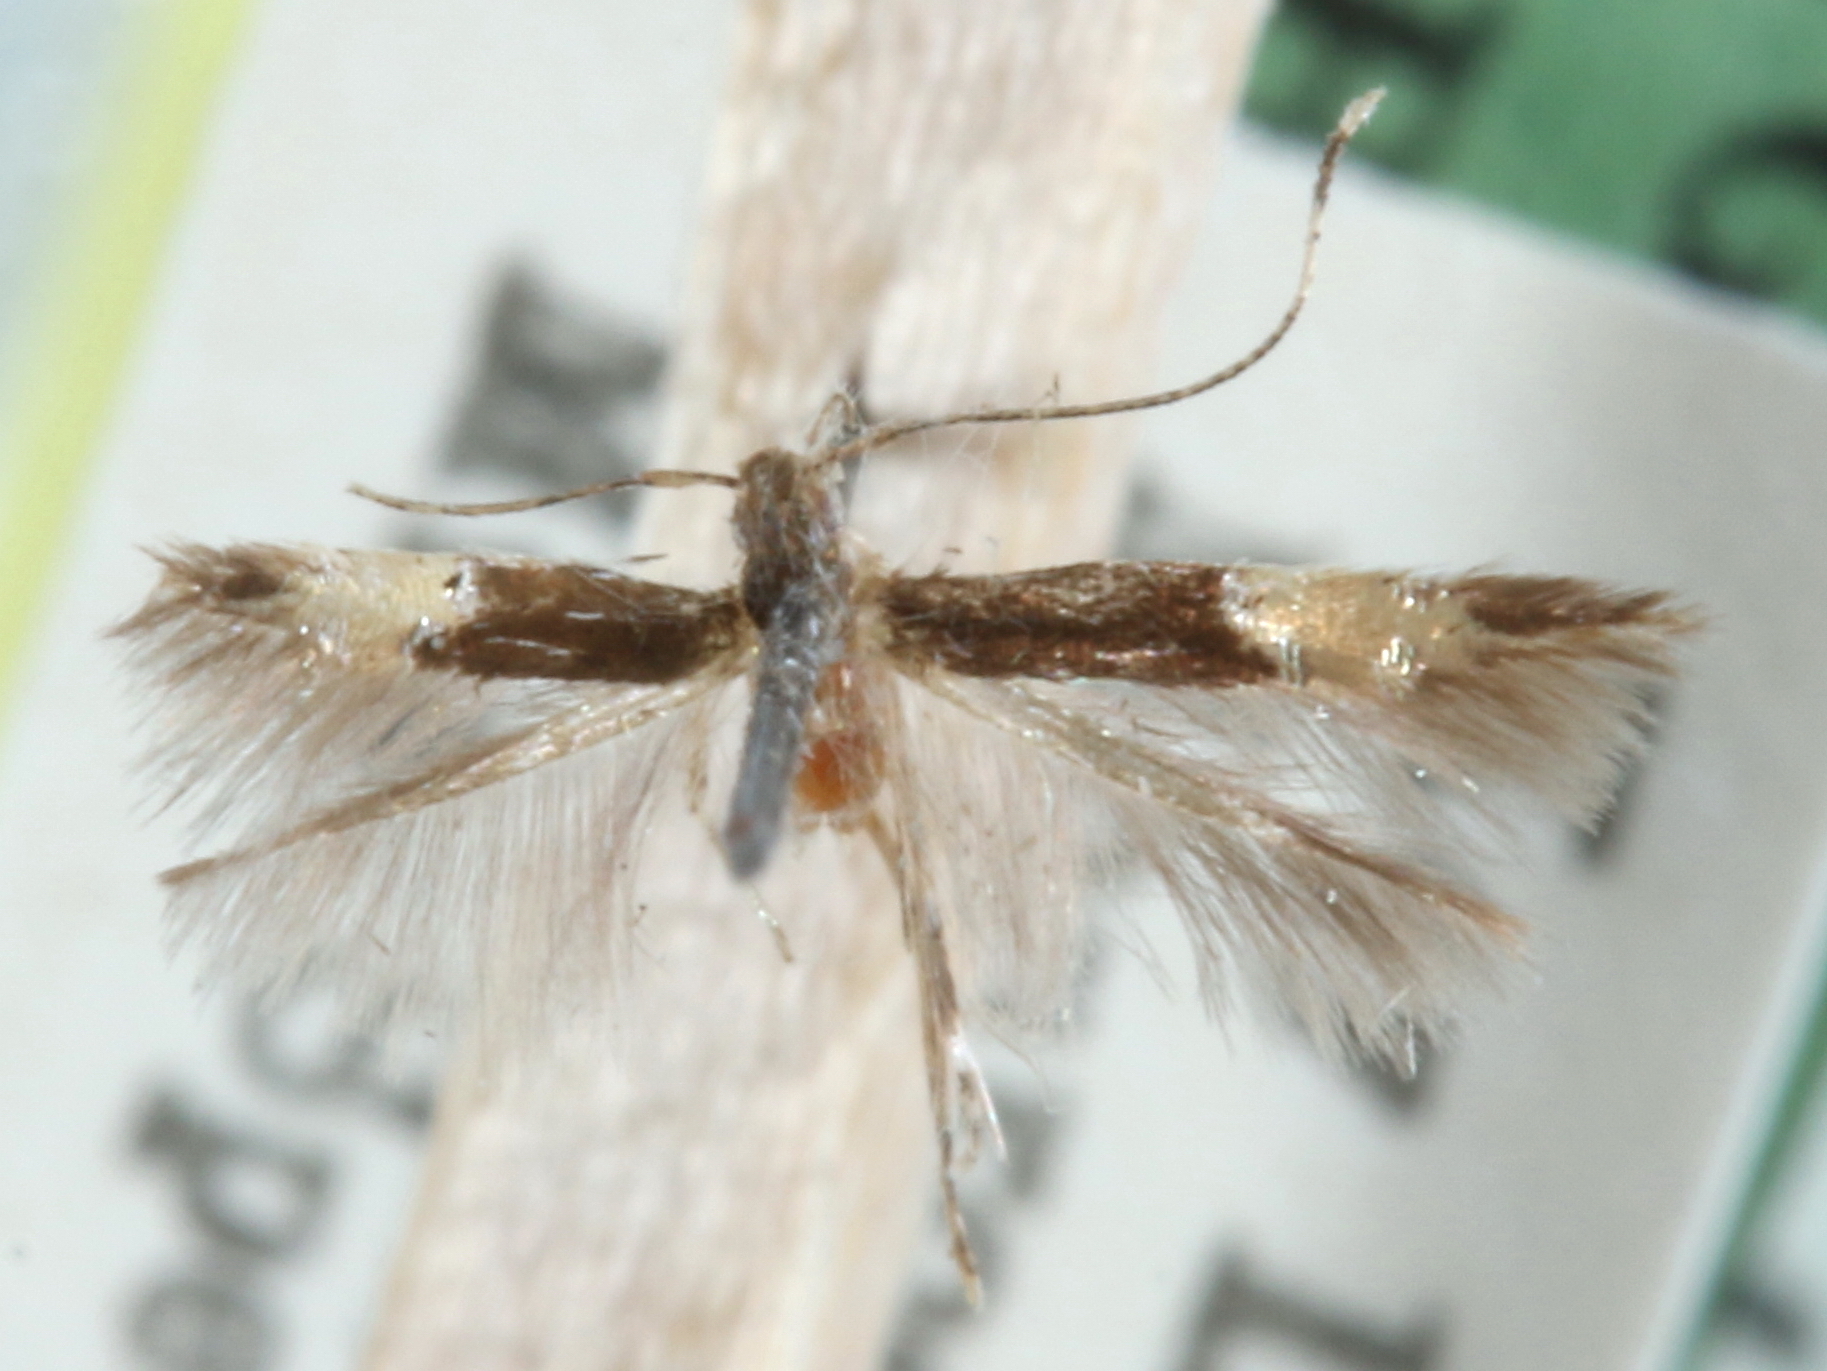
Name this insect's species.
Pebops ipomoeae
